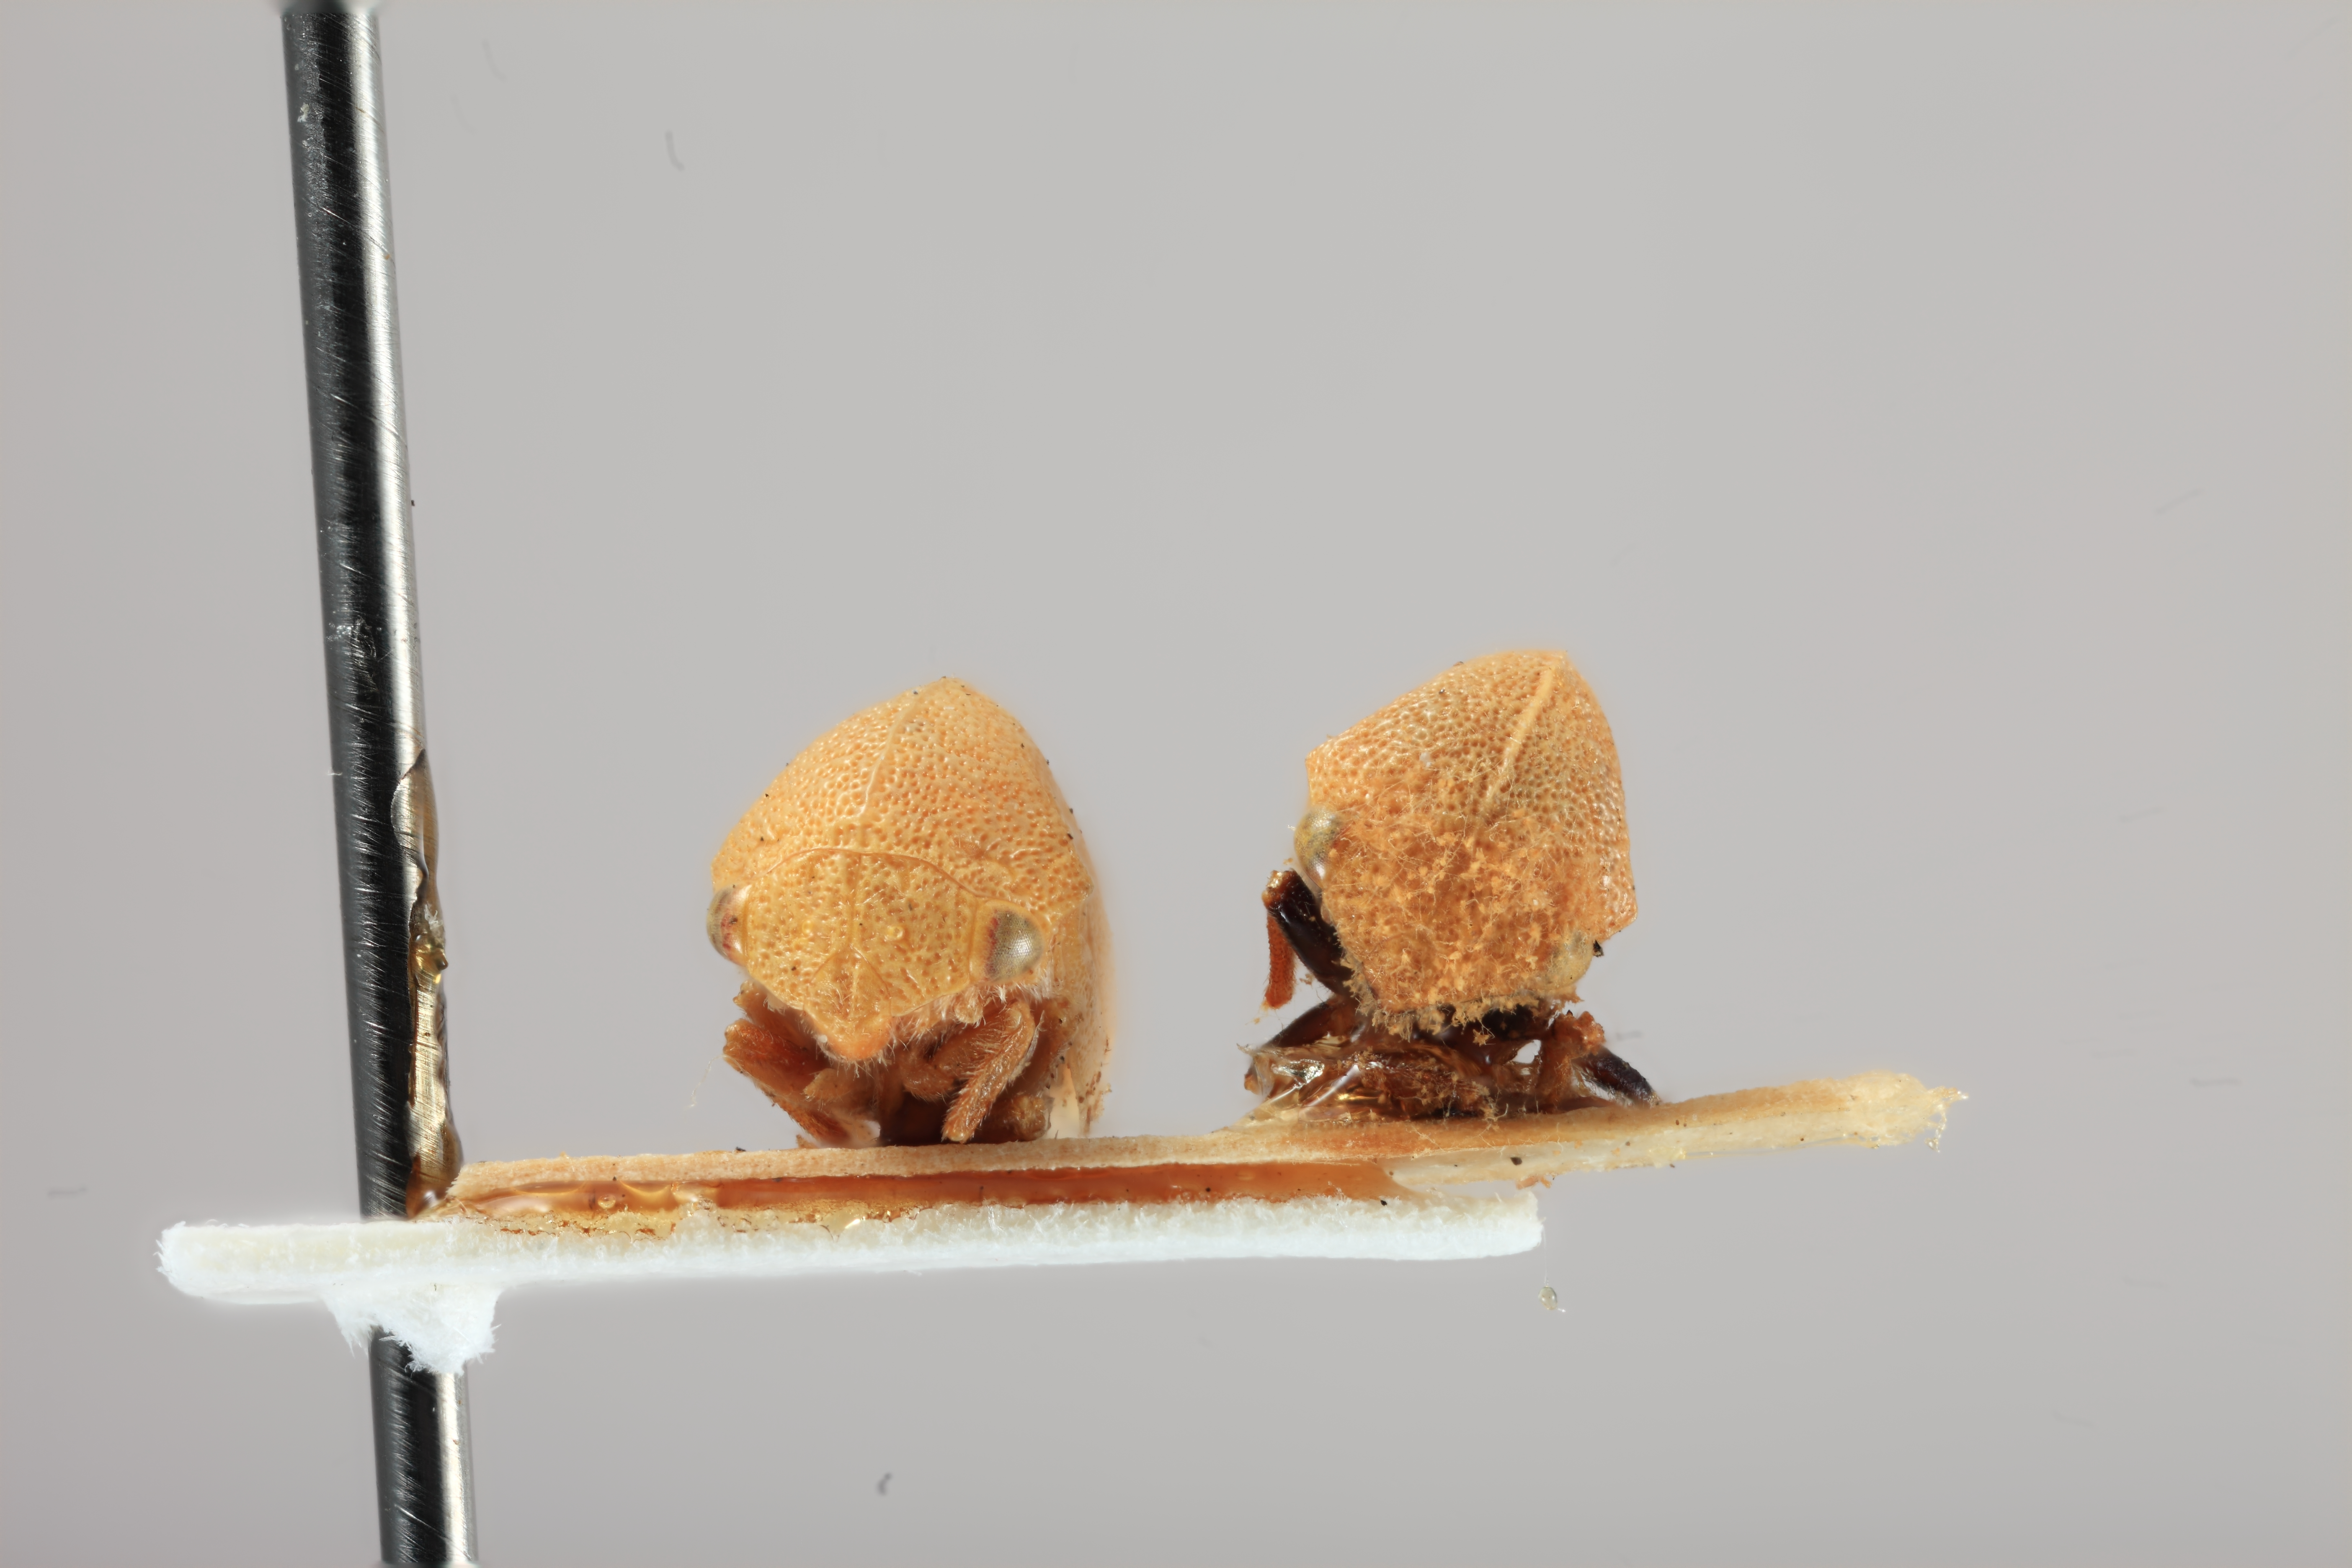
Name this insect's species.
Amastris templa
